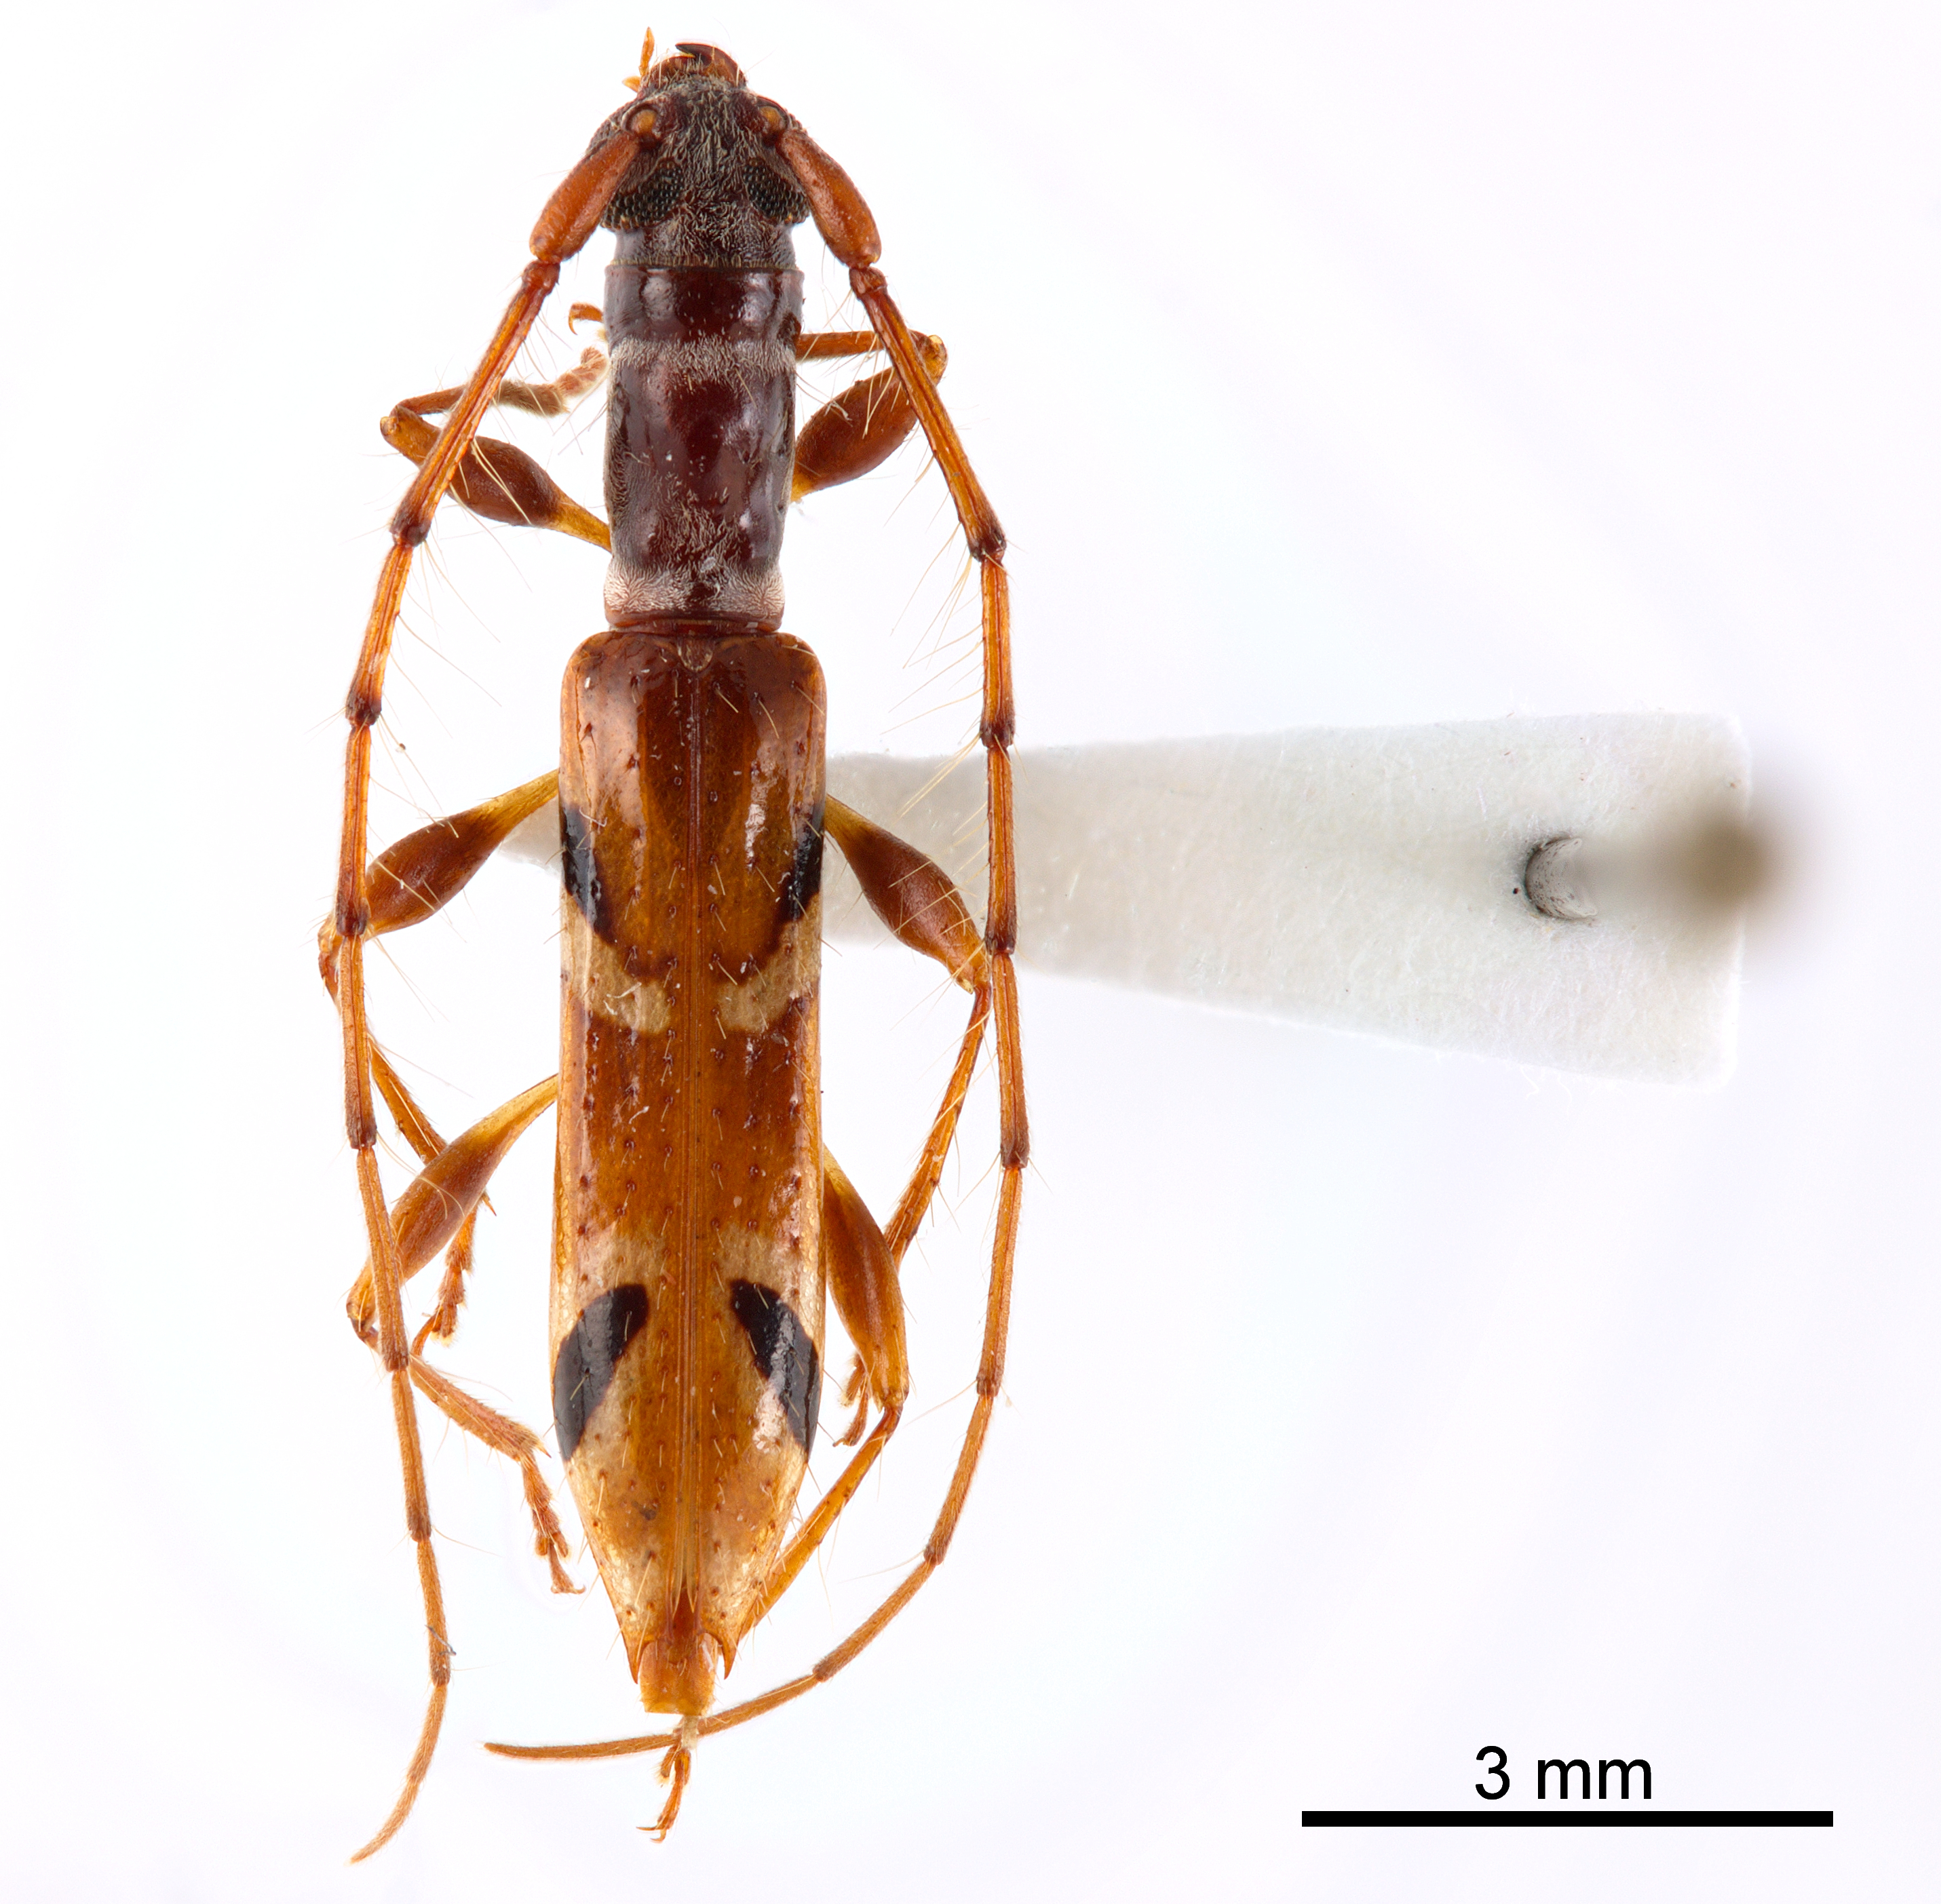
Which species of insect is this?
Compsa quadriguttata
